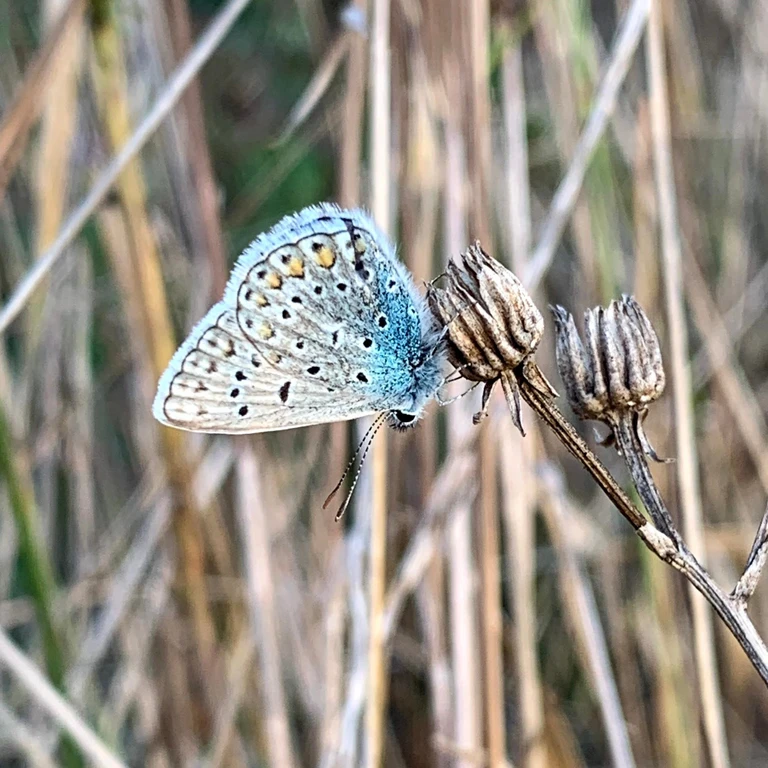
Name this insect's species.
Polyommatus icarus
